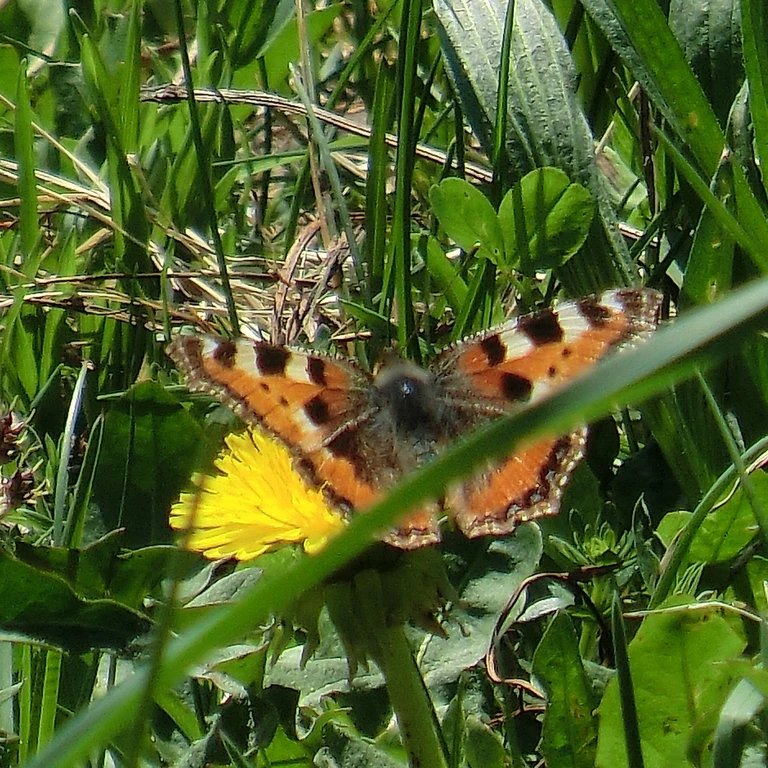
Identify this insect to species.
Aglais urticae
